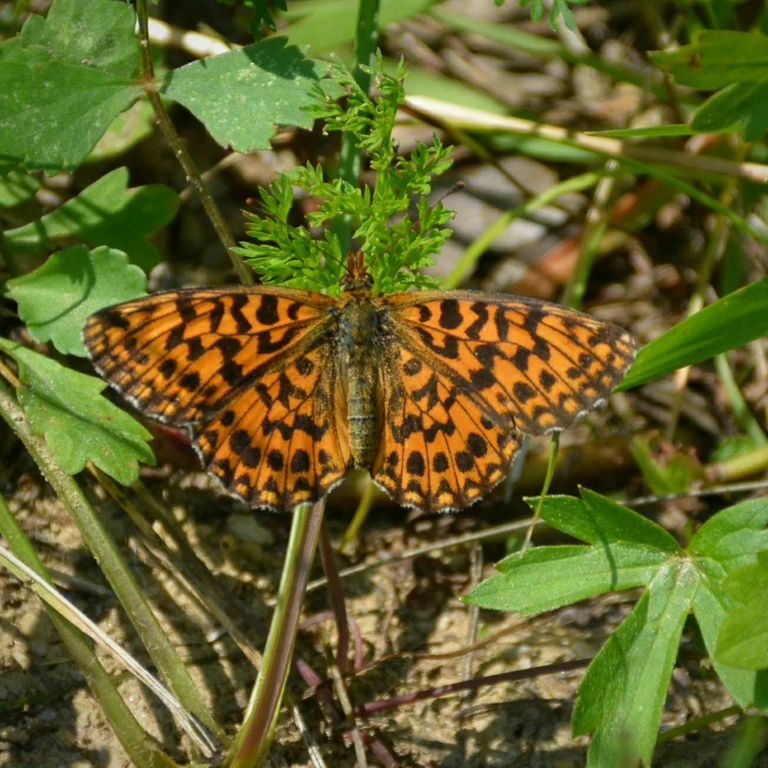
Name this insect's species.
Boloria dia
